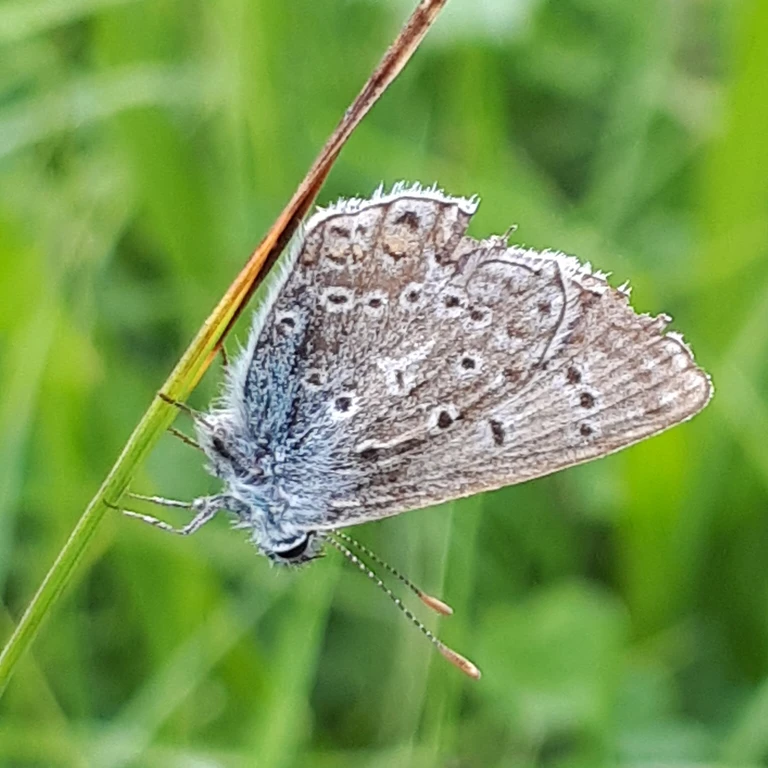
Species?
Polyommatus icarus
